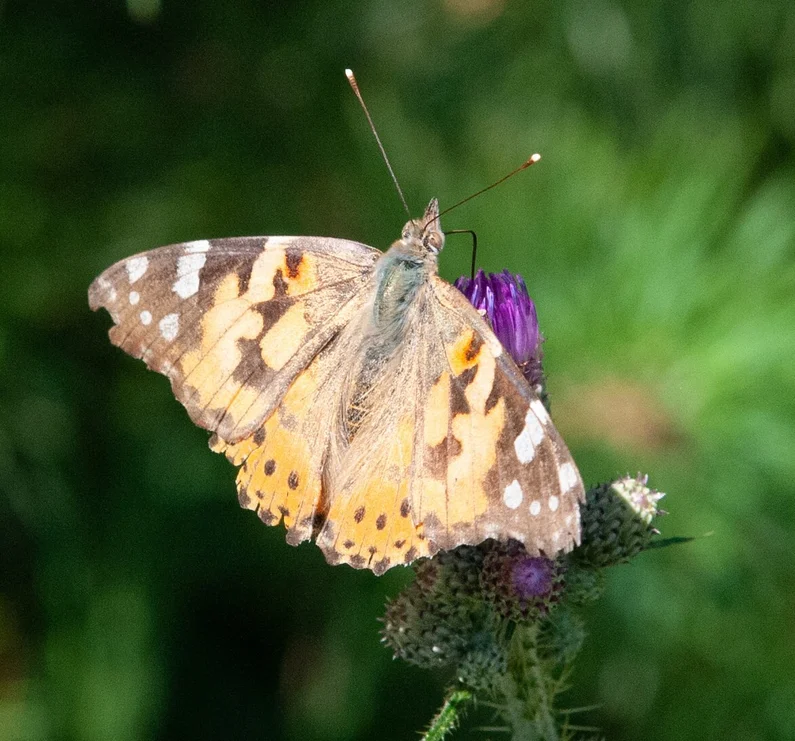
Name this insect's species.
Vanessa cardui
